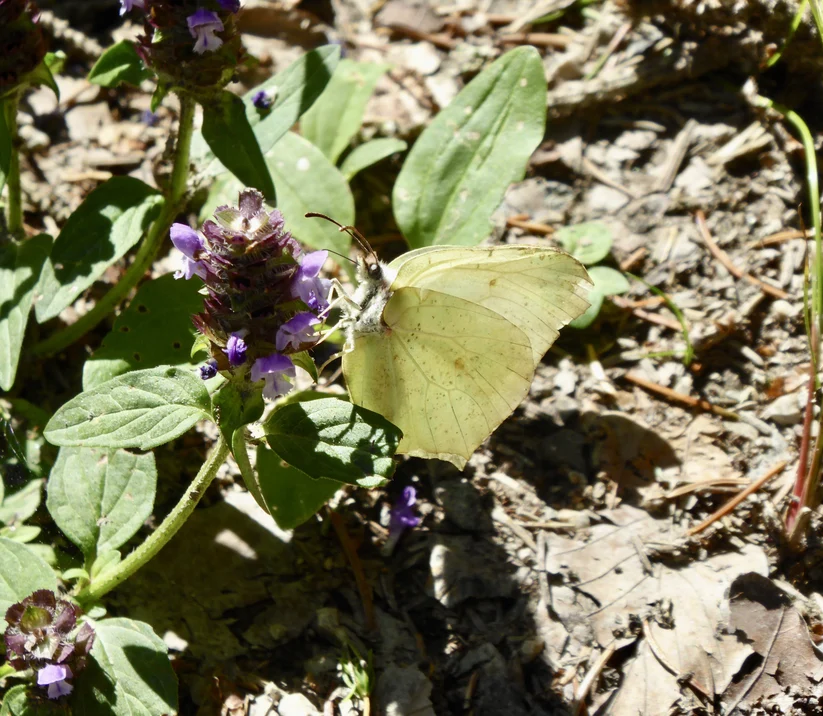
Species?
Gonepteryx rhamni
